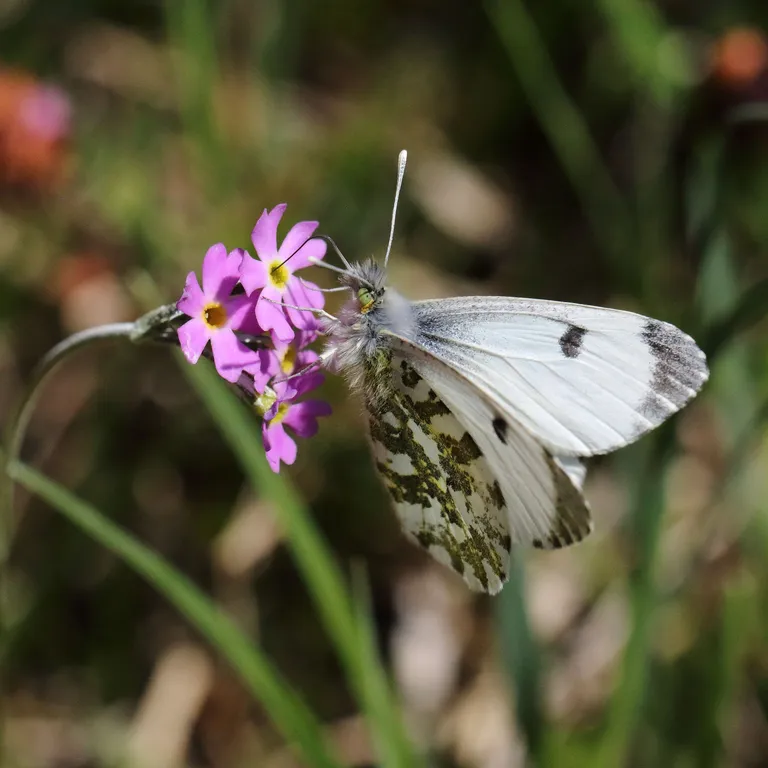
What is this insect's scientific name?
Anthocharis cardamines
